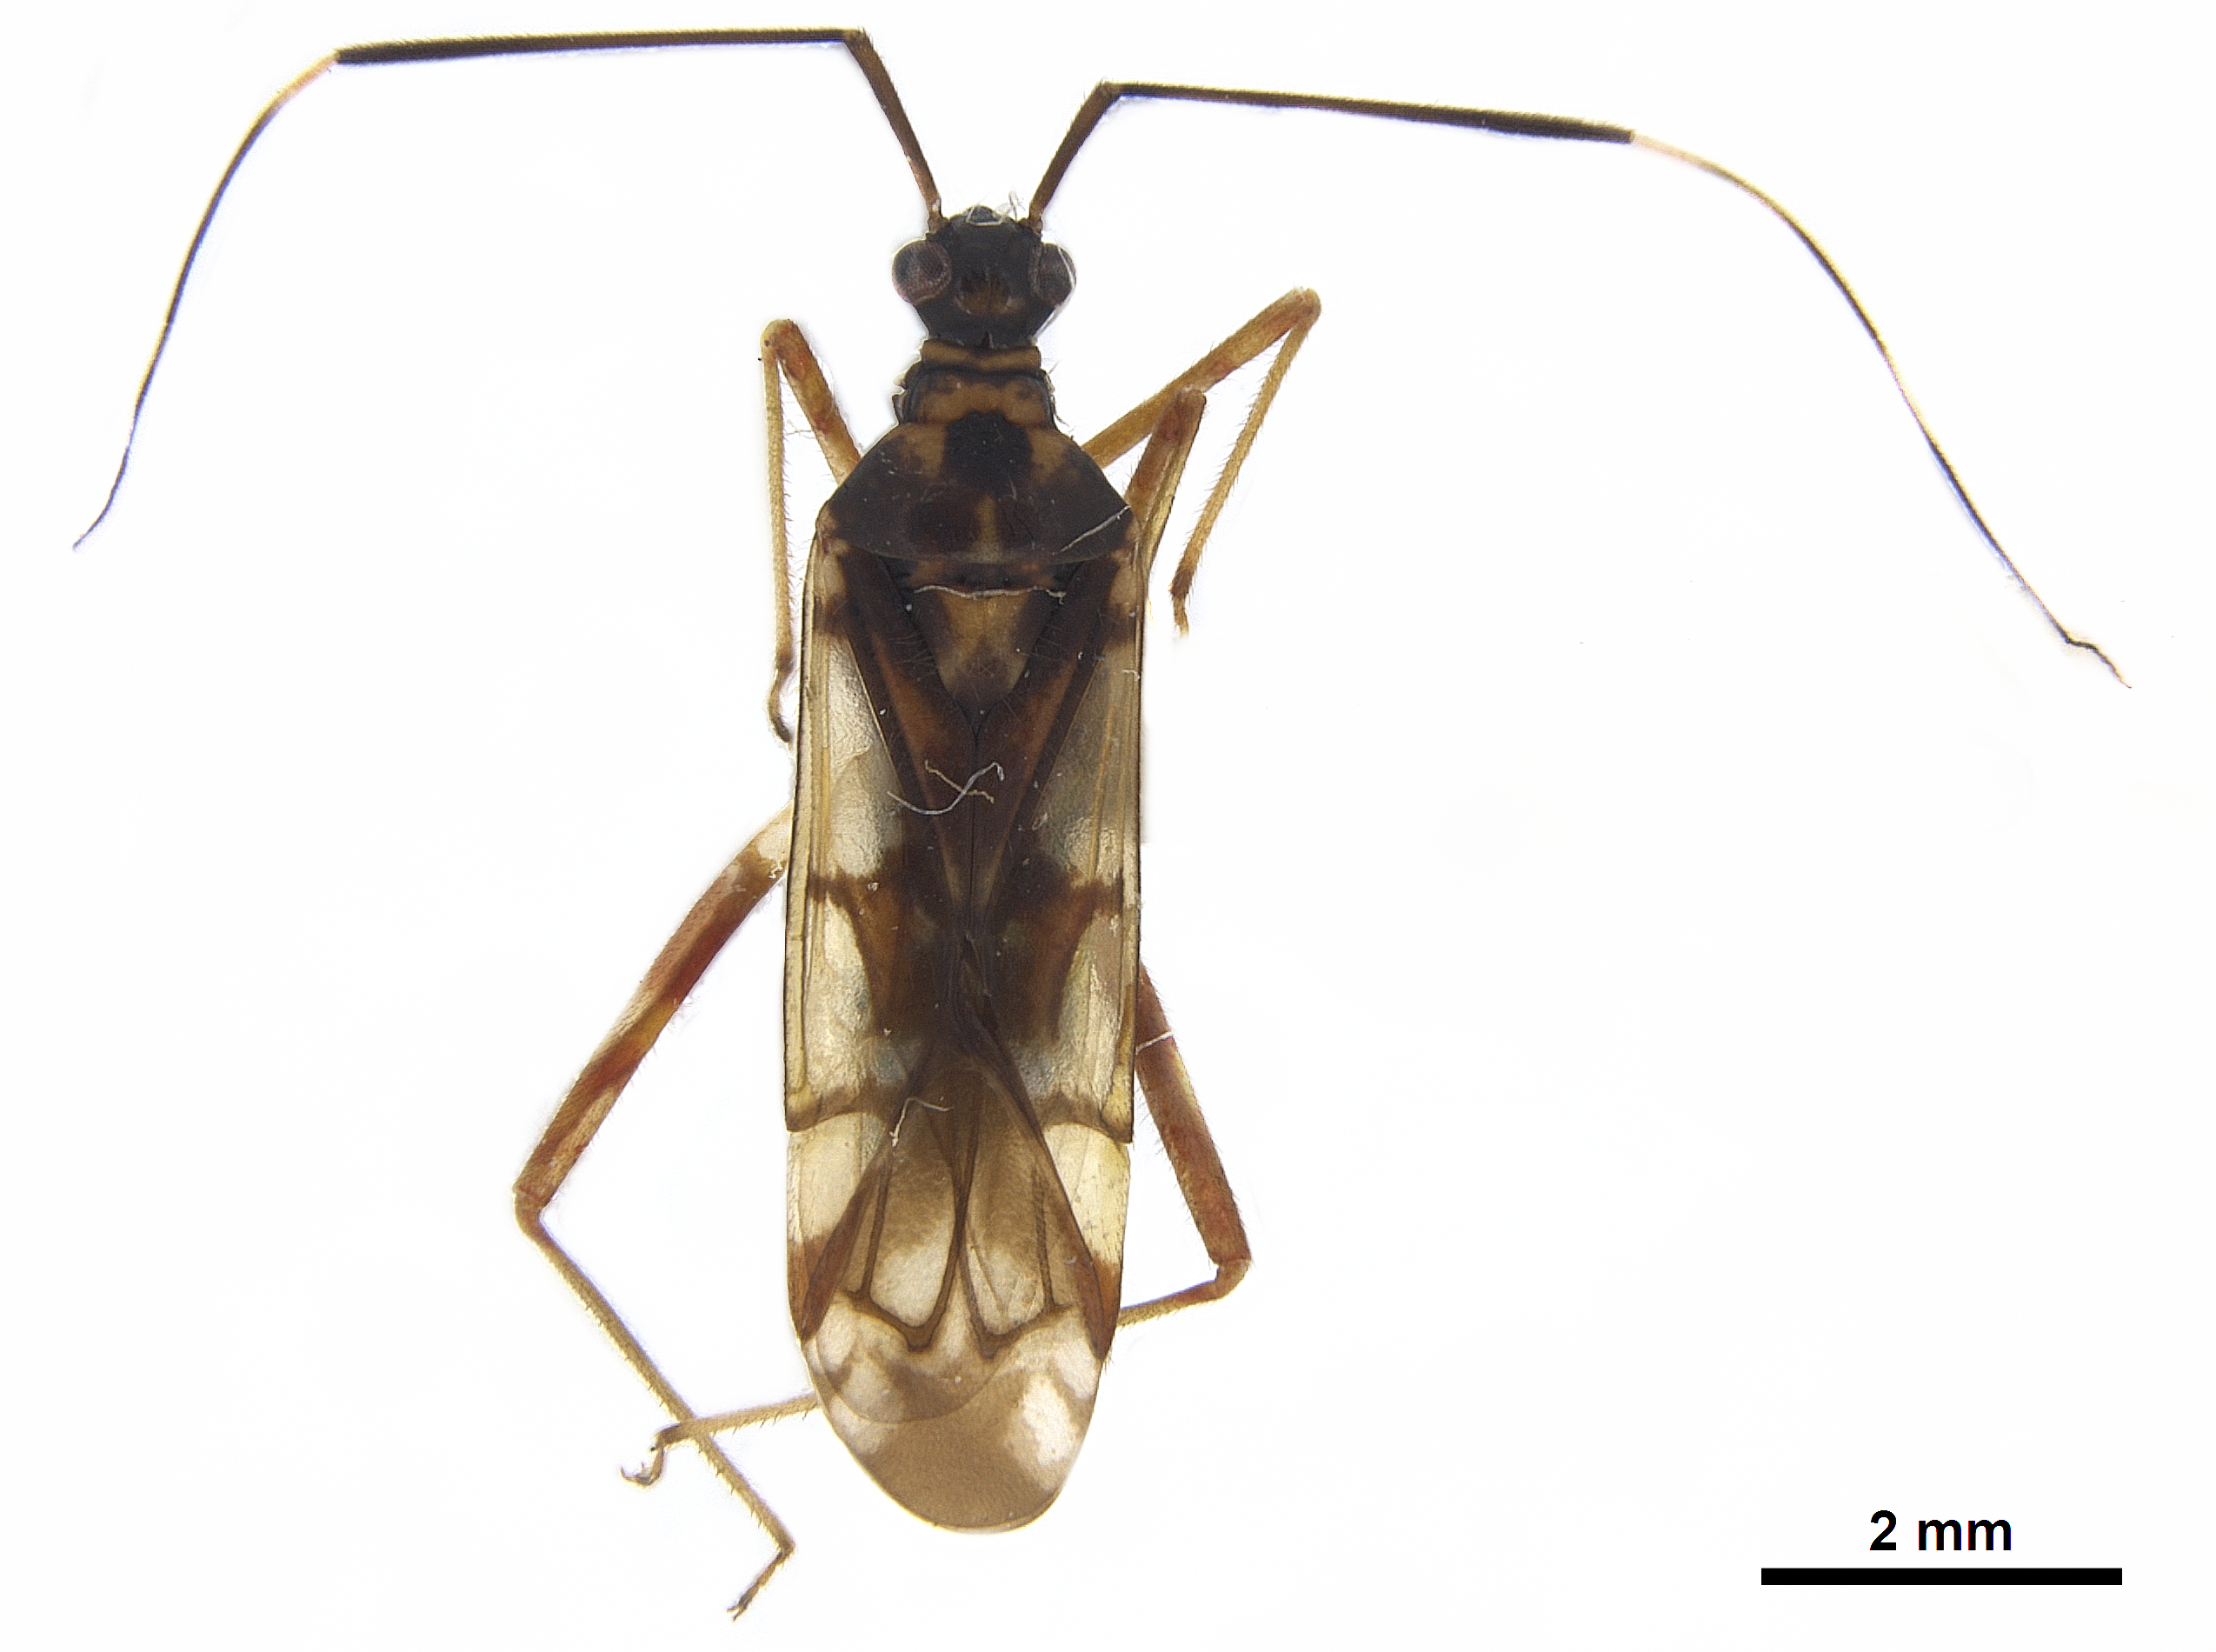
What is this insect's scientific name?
Onomaus lautus
